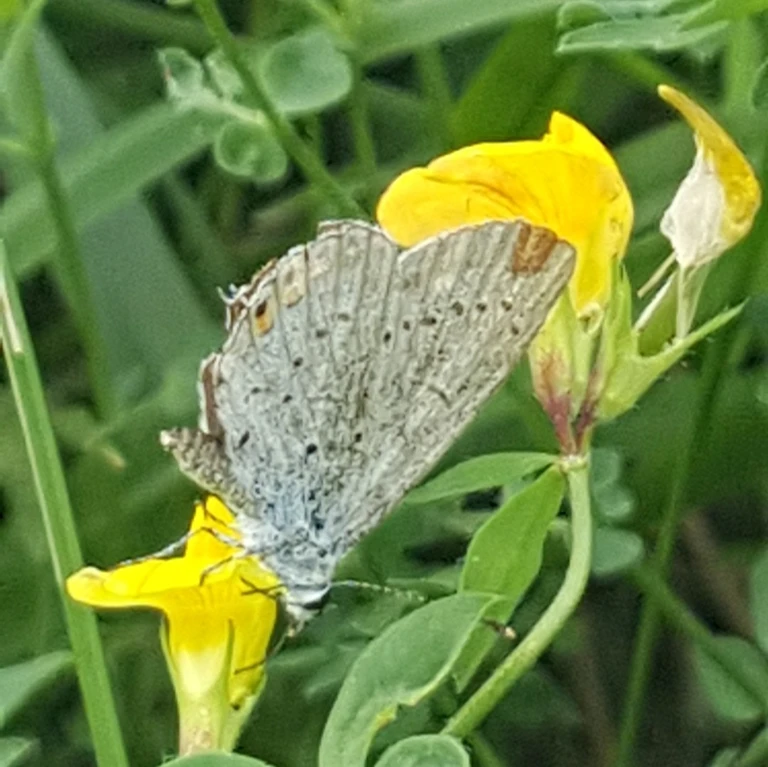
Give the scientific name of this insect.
Cupido argiades (also Elkalyce argiades)
